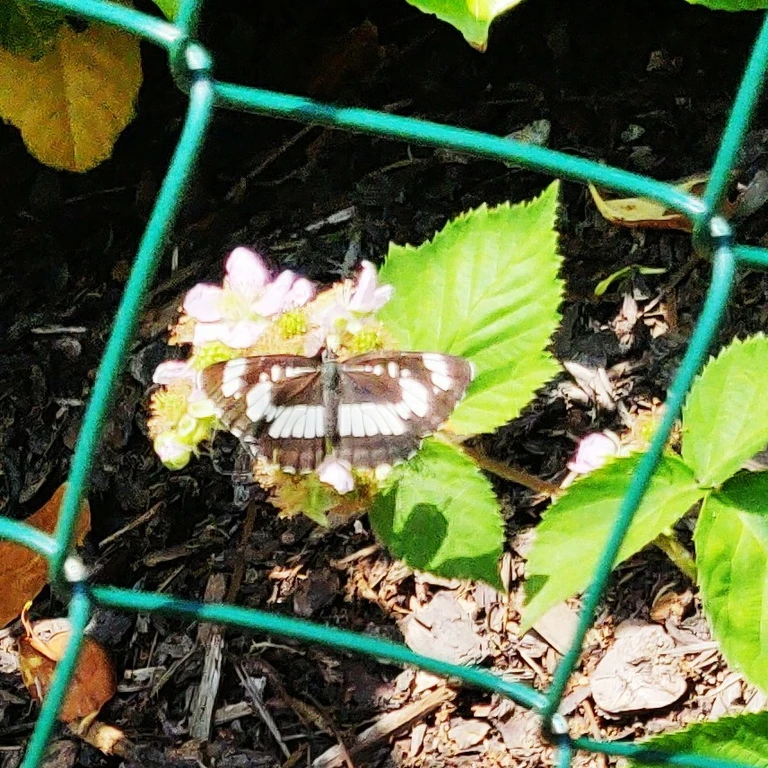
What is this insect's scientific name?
Neptis rivularis
